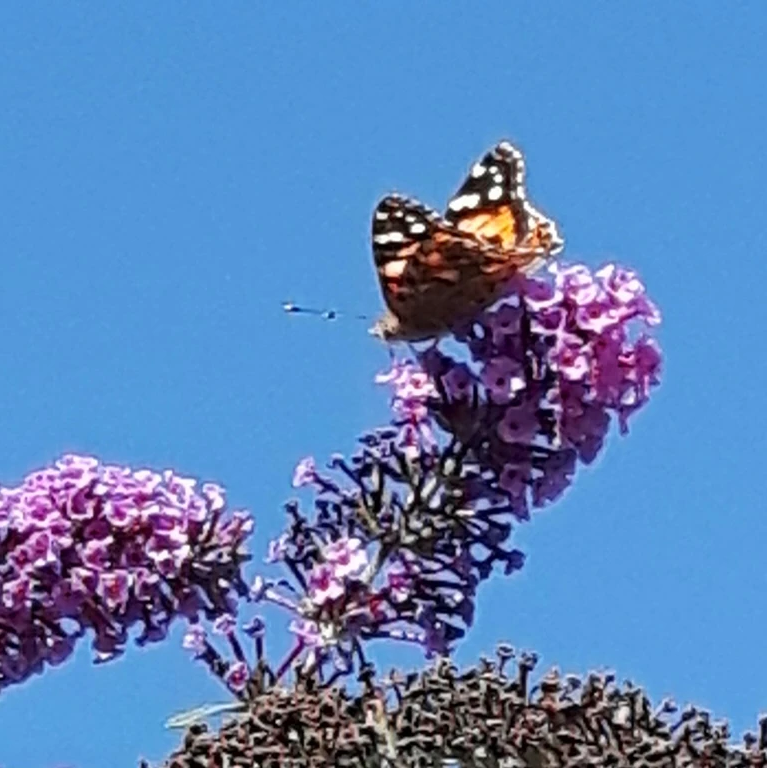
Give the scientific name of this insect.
Vanessa cardui
